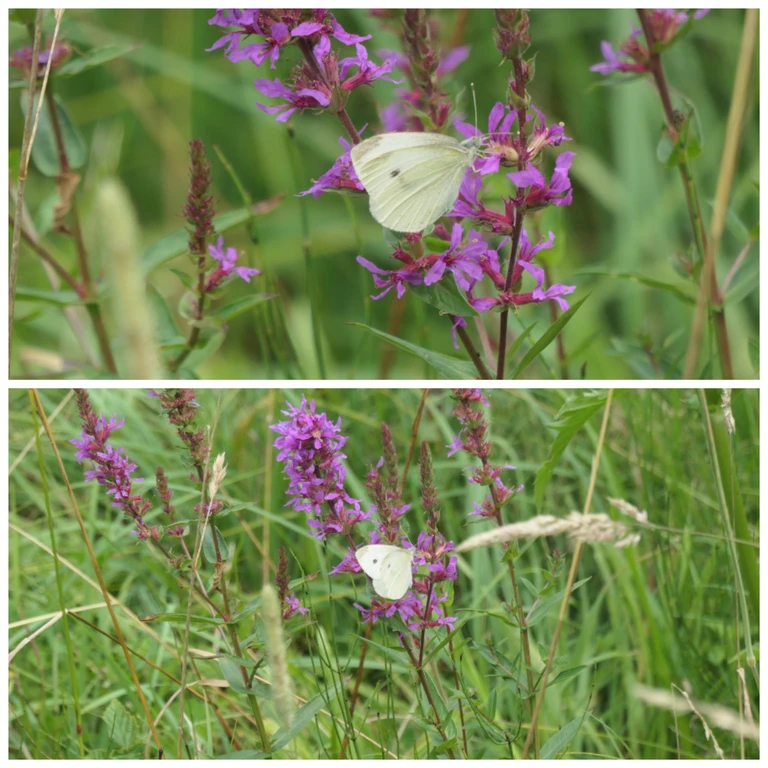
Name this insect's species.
Pieris rapae
